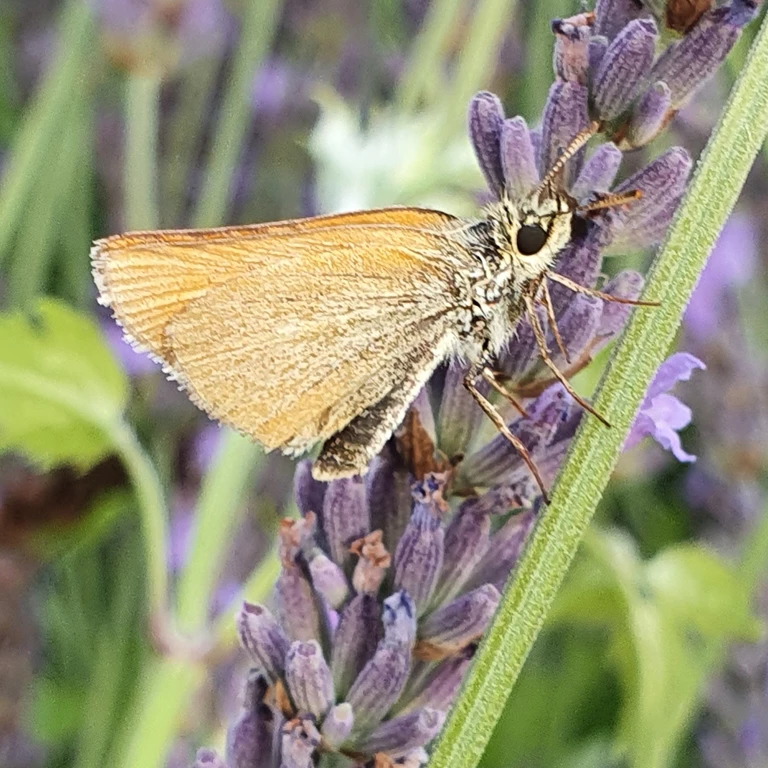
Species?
Thymelicus sylvestris
